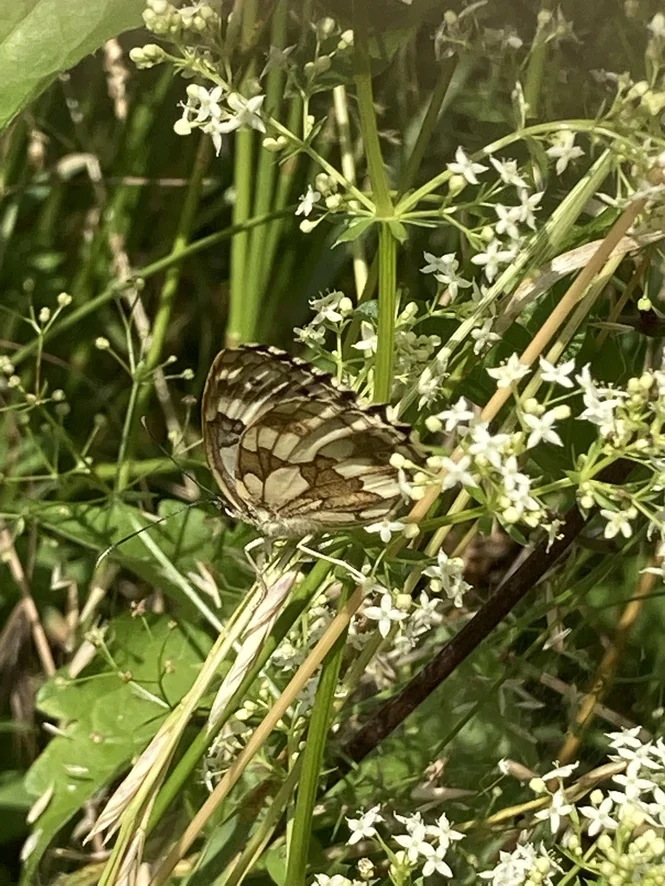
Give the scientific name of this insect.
Melanargia galathea
